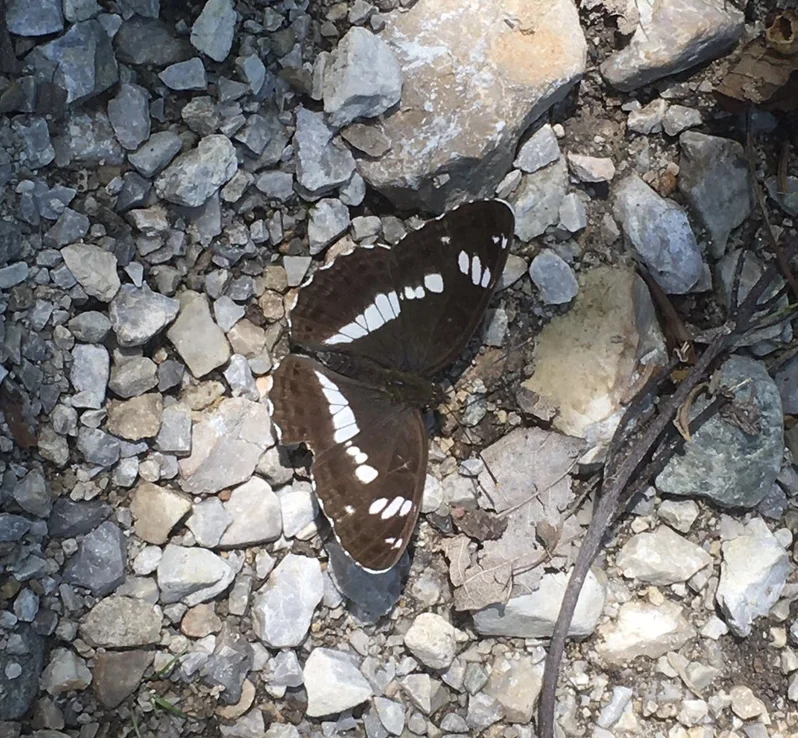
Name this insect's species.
Limenitis camilla (also Ladoga camilla)
